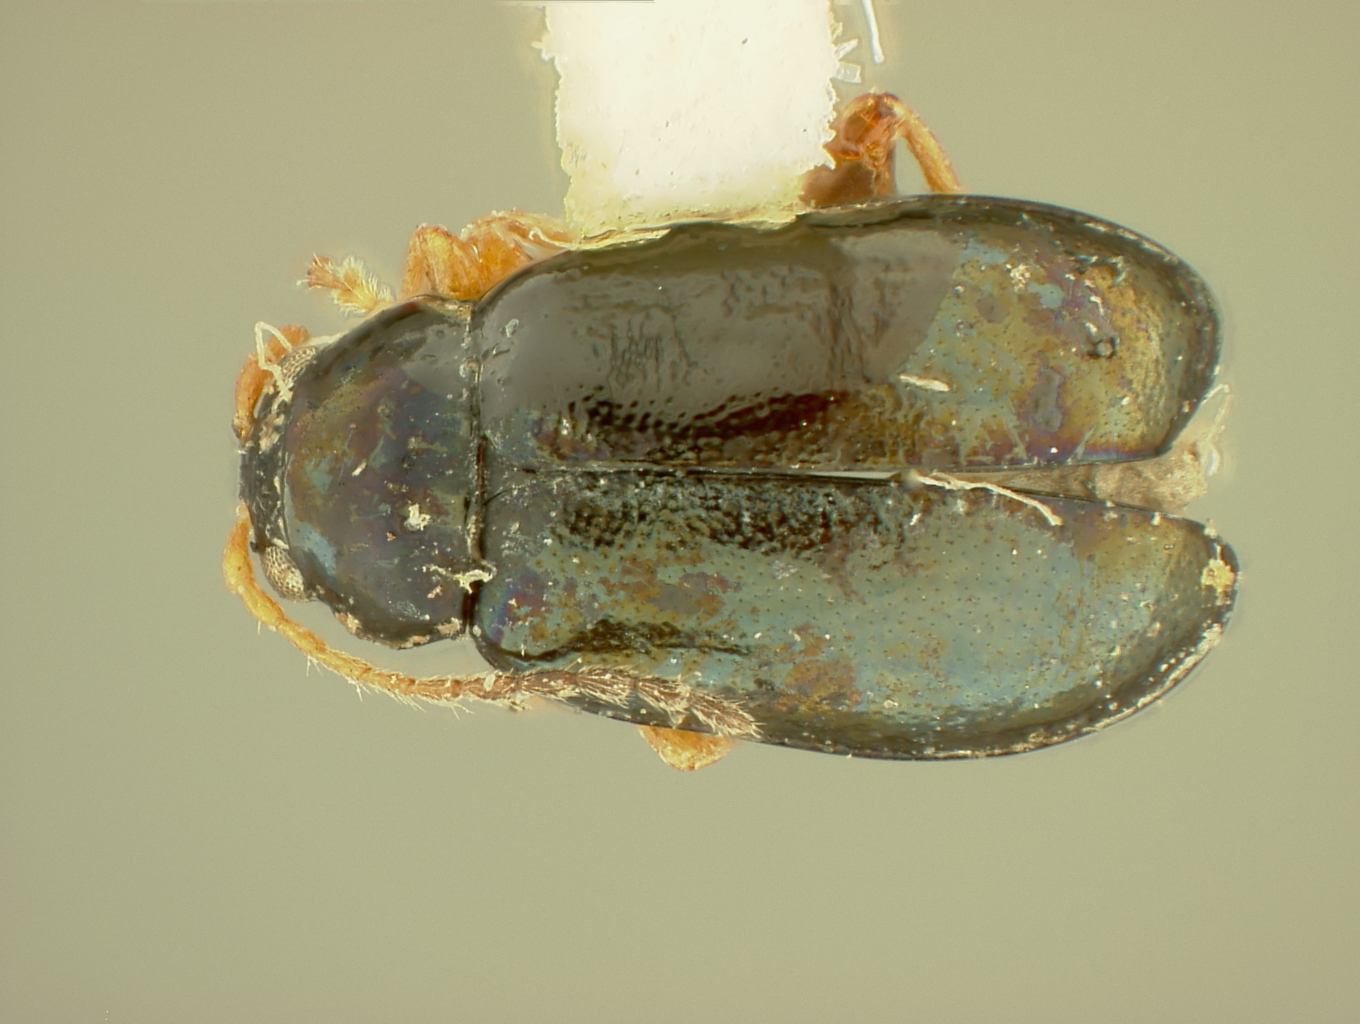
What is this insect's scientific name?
Systena discrepans
